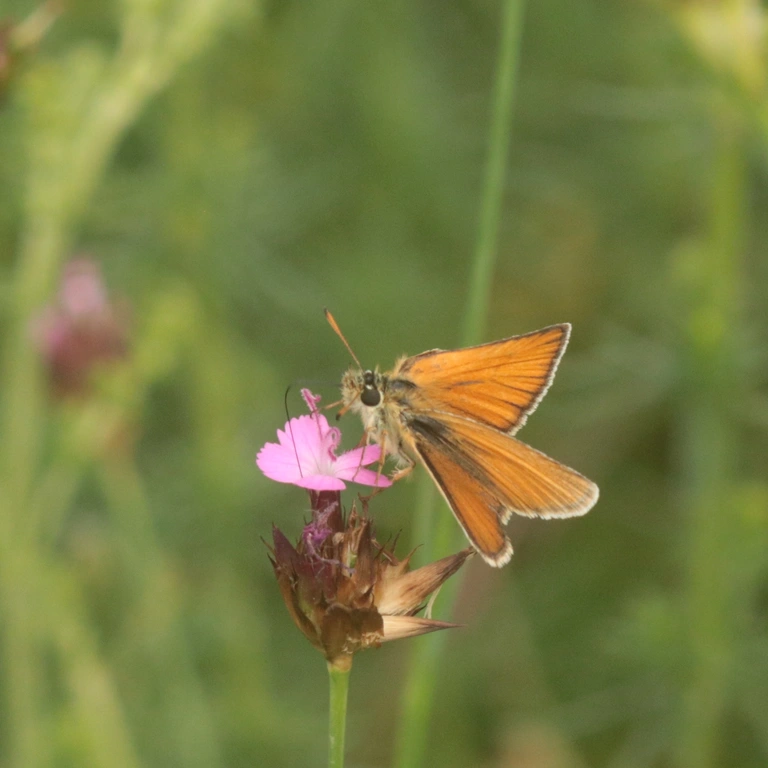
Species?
Thymelicus lineola
